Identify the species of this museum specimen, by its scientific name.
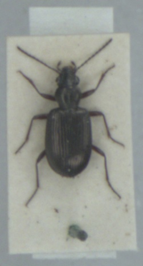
Bembidion punctulatum
